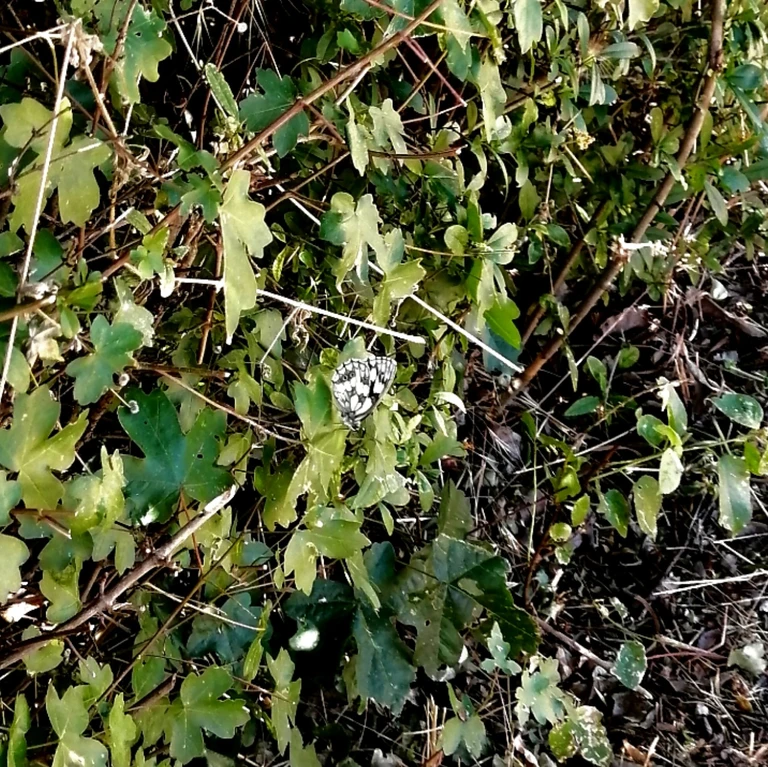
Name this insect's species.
Melanargia galathea
